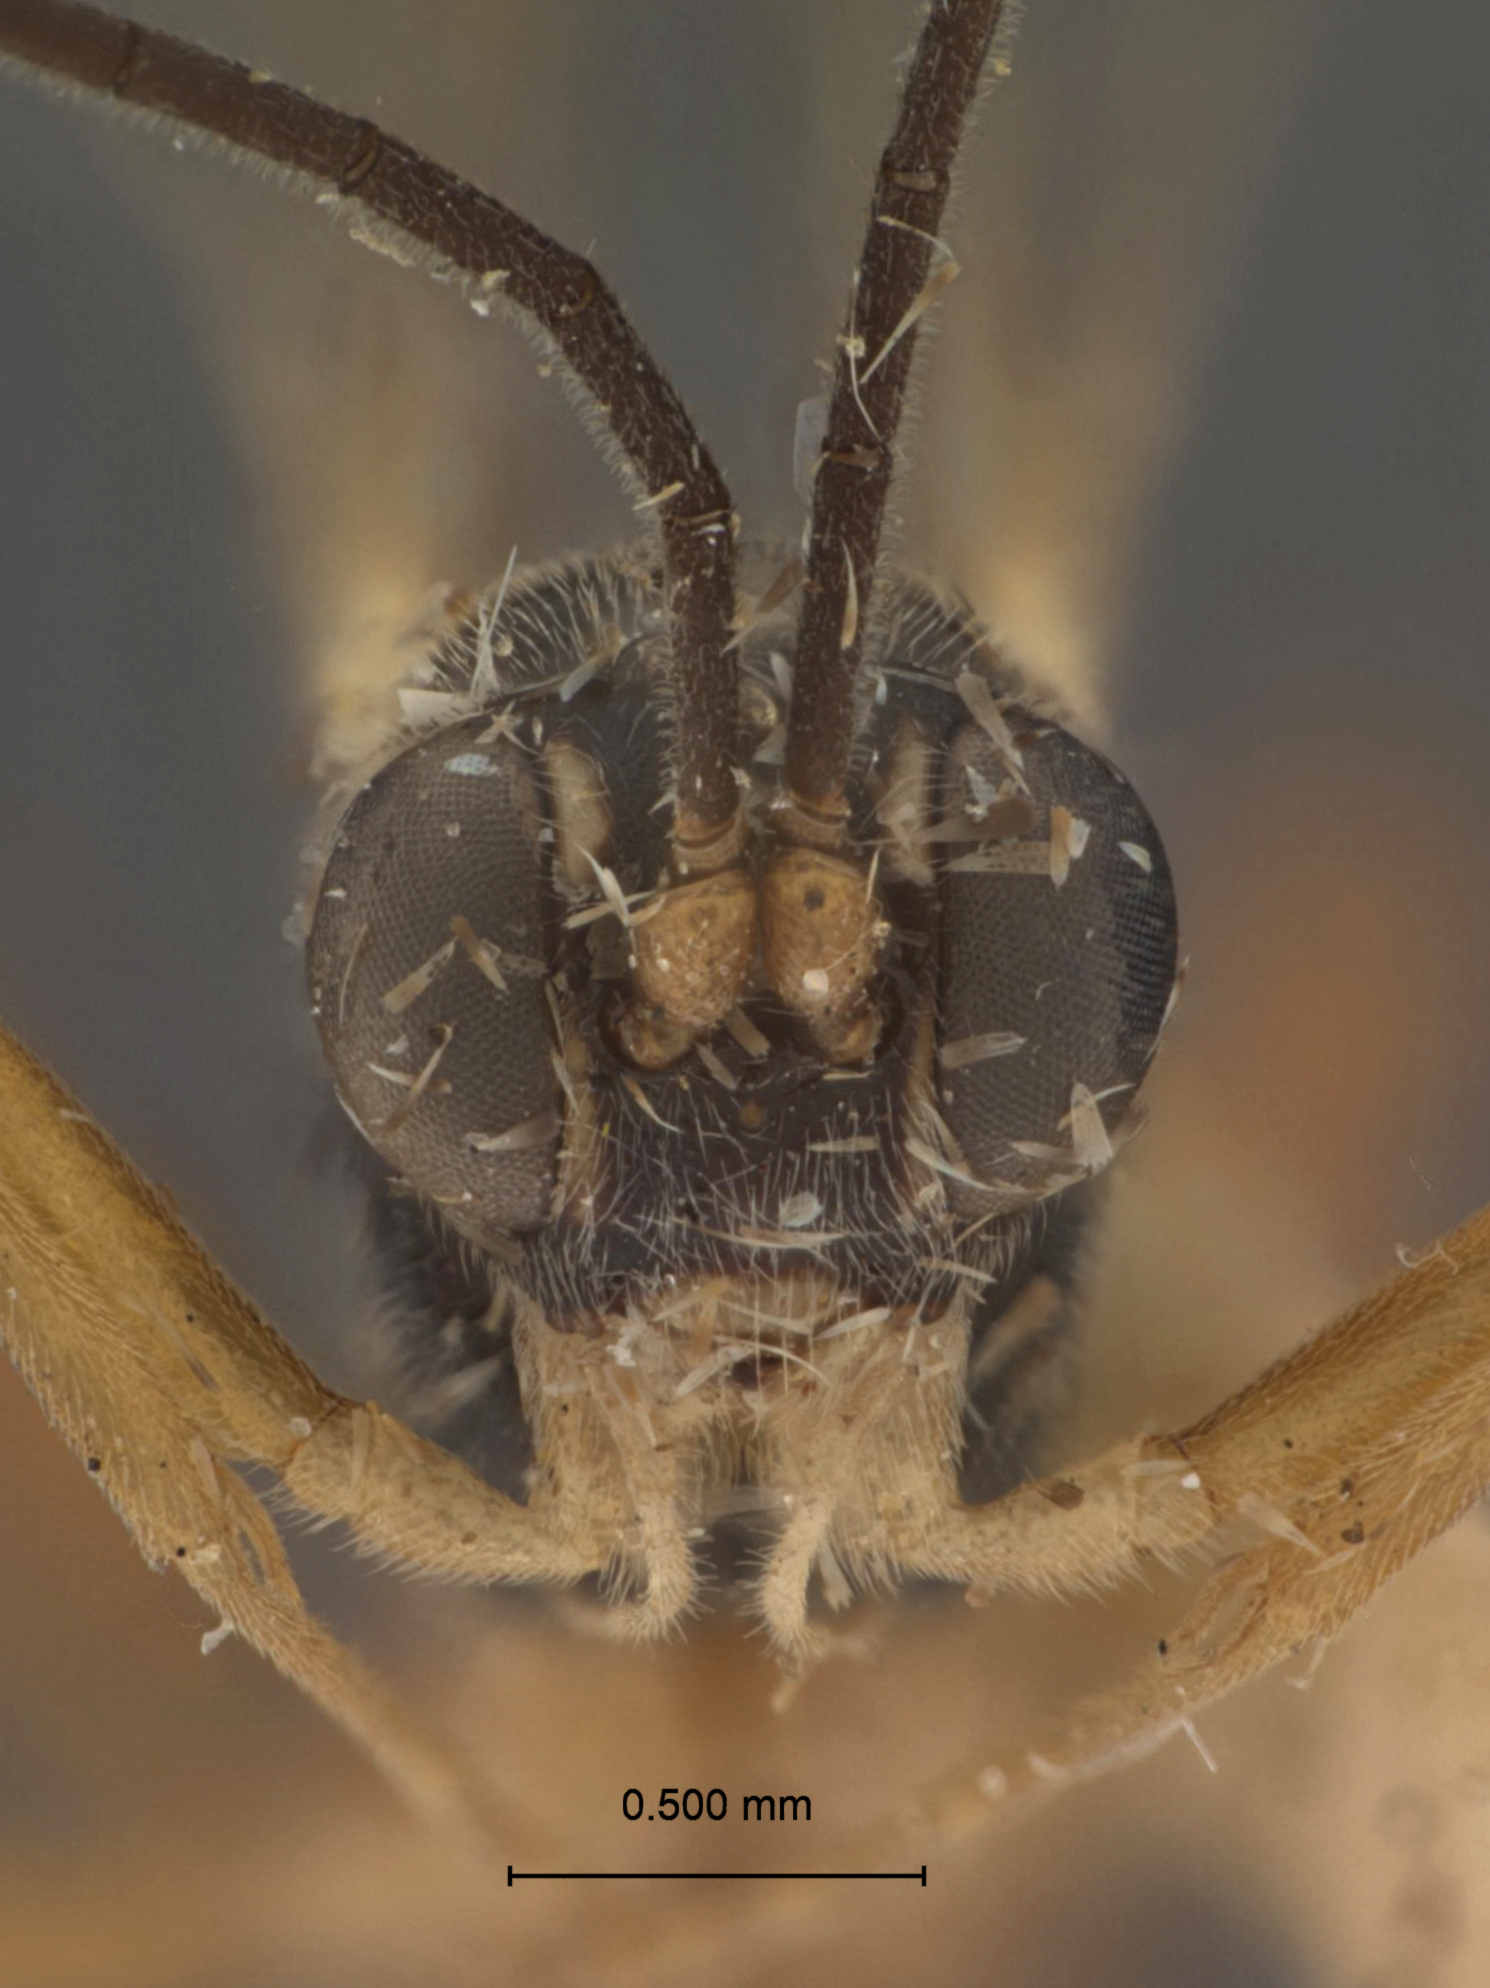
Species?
Spilocryptus propodeum
